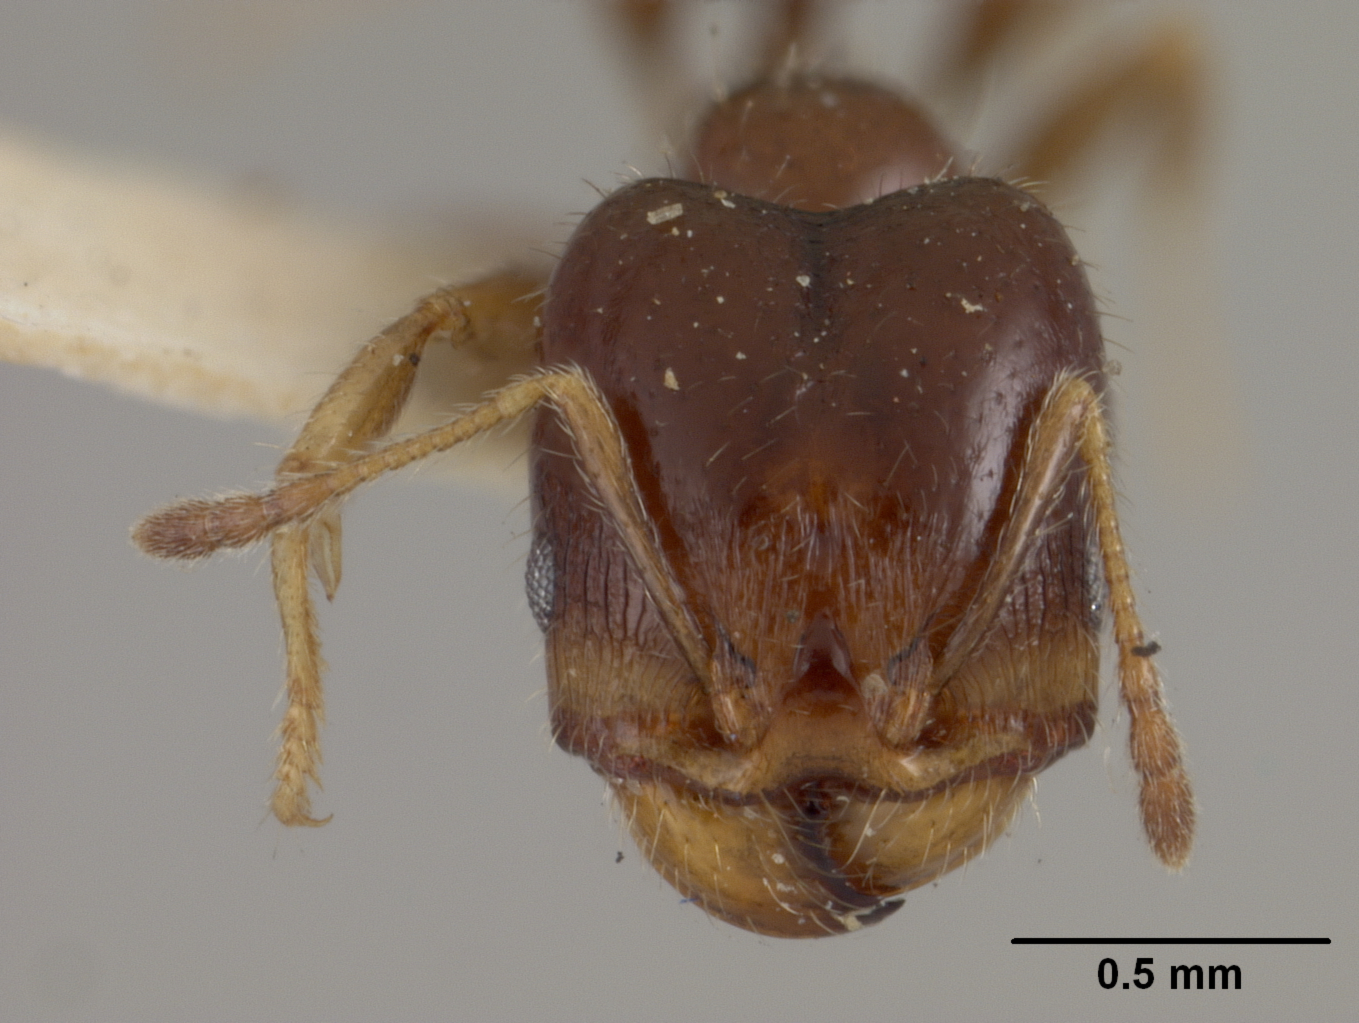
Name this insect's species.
Pheidole carbonaria
